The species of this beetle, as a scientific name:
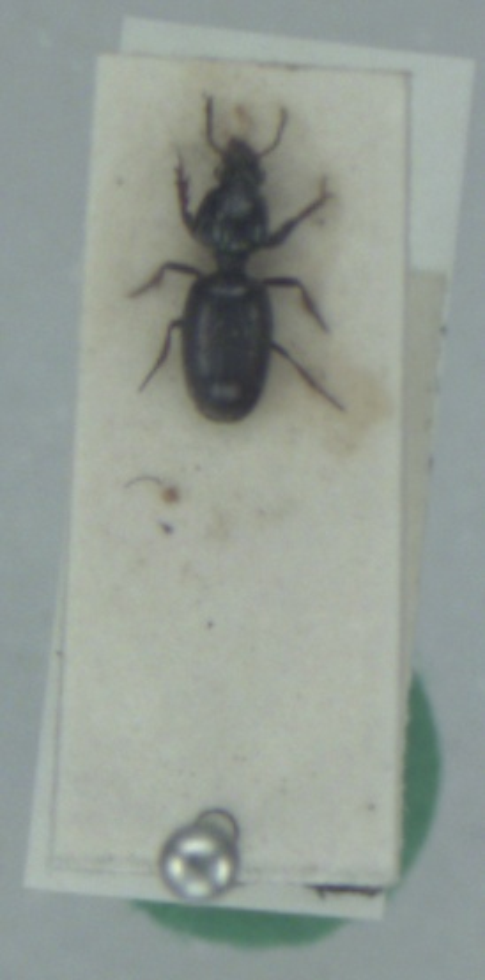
Dyschirius thoracicus
